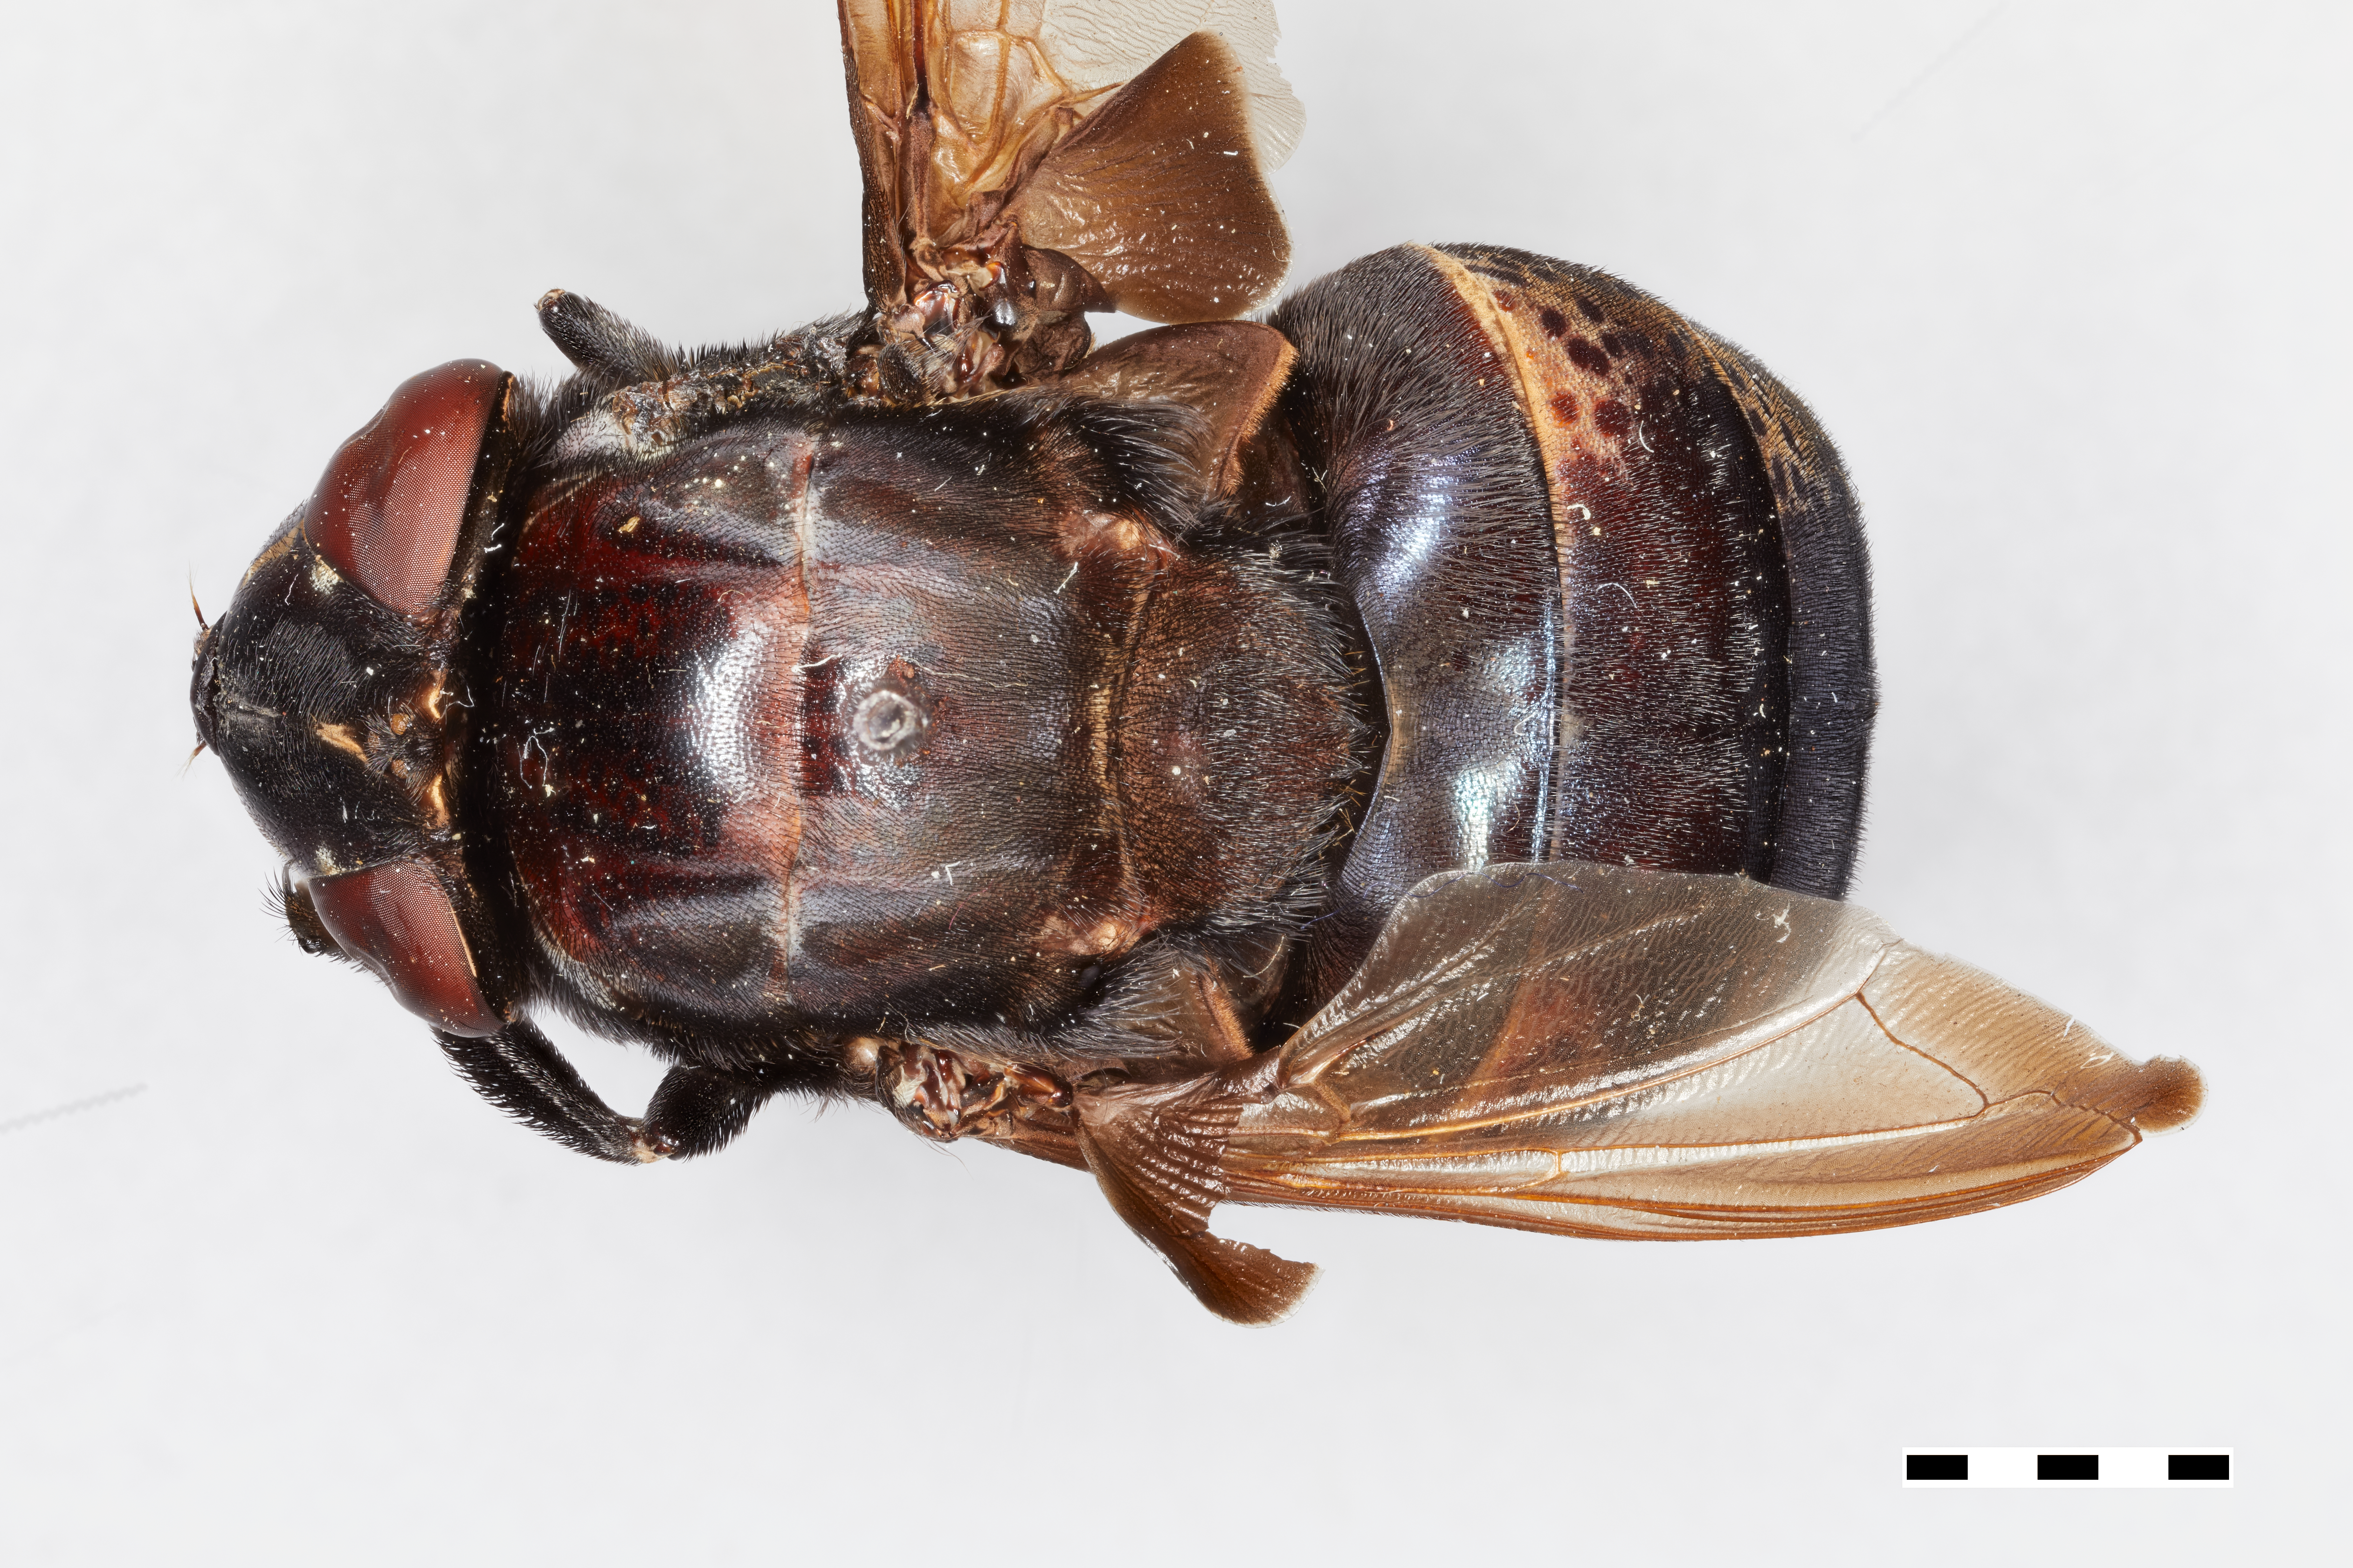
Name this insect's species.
Cuterebra maculosa
